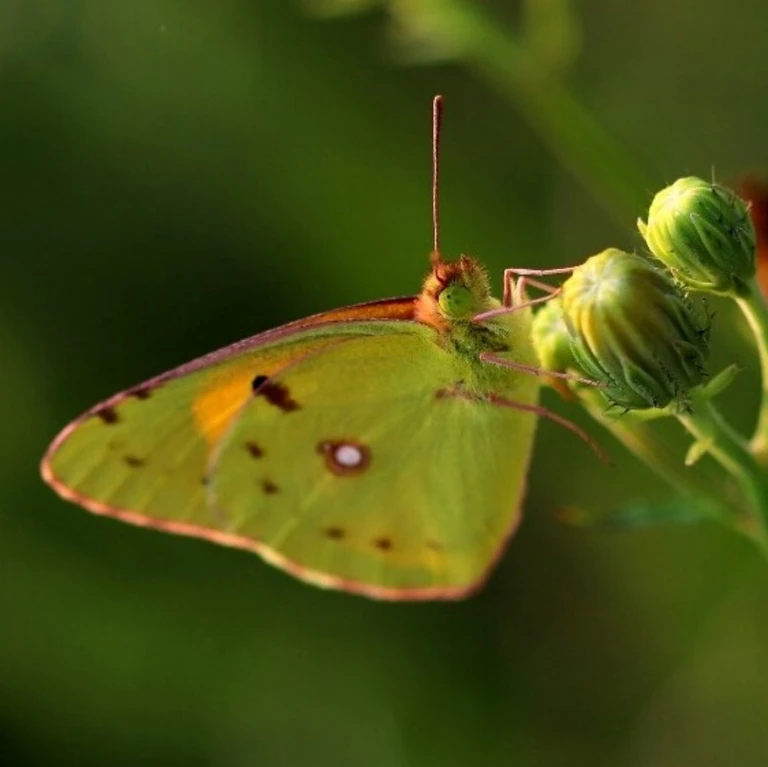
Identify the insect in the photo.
Colias croceus
